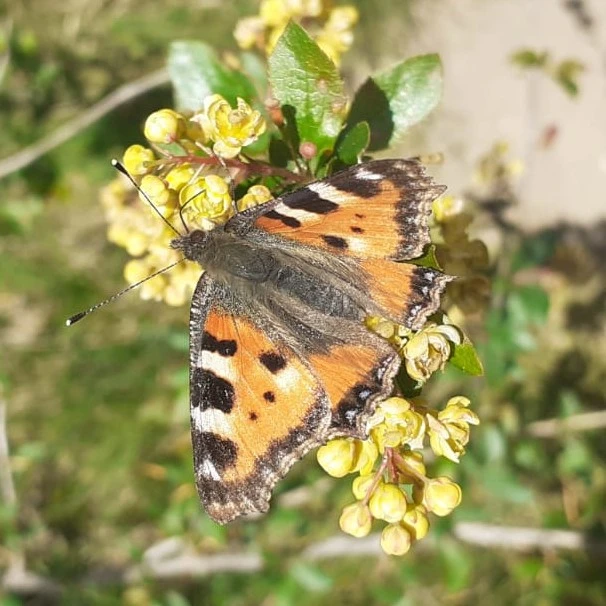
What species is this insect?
Aglais urticae
